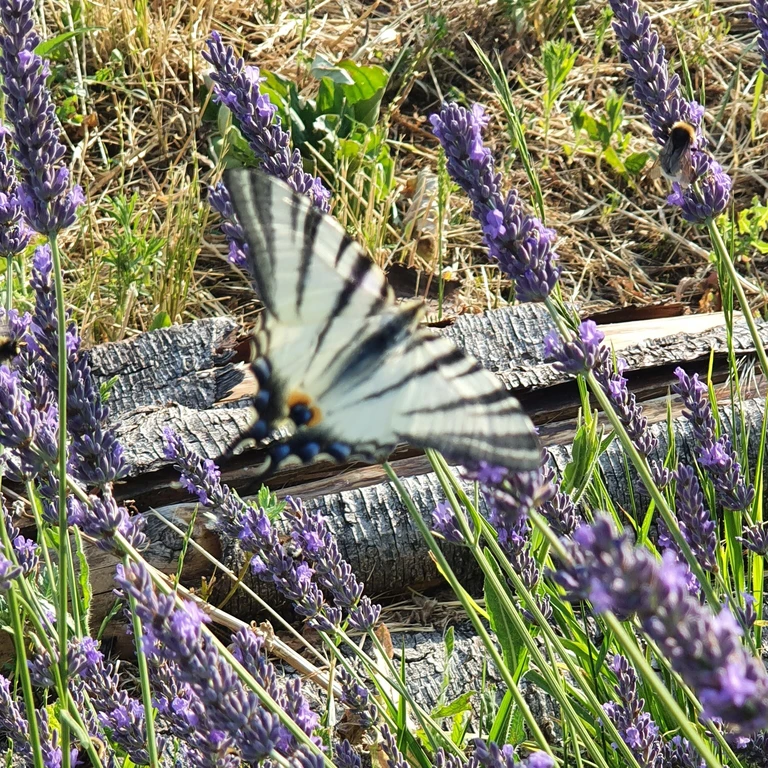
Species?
Iphiclides podalirius
